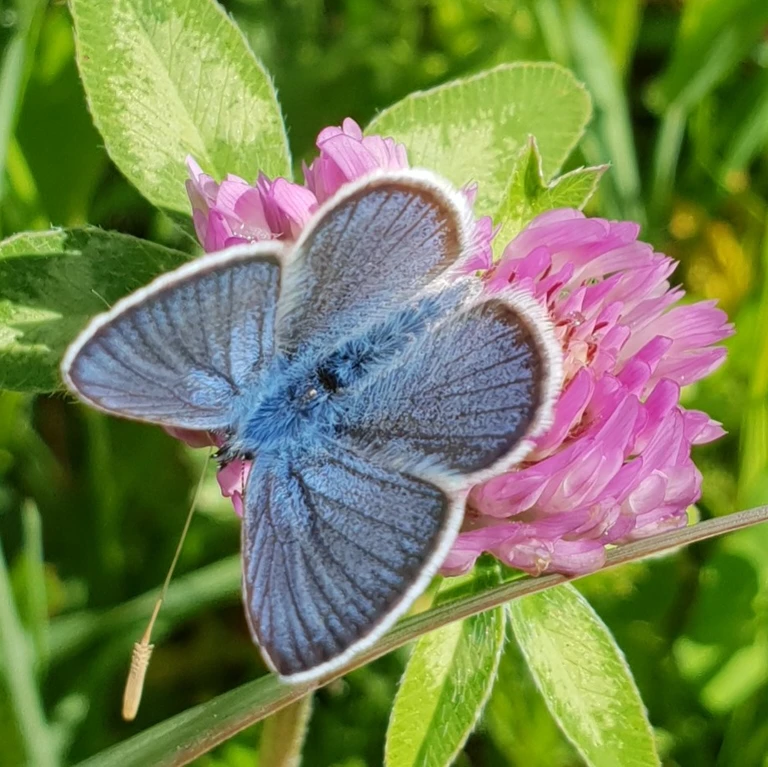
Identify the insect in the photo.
Cyaniris semiargus
